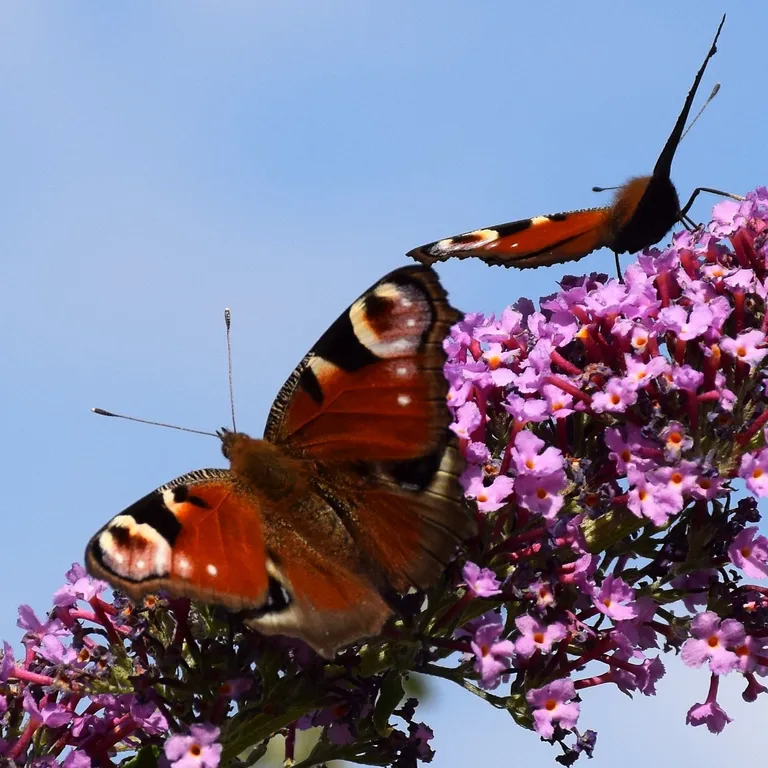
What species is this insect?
Aglais io
